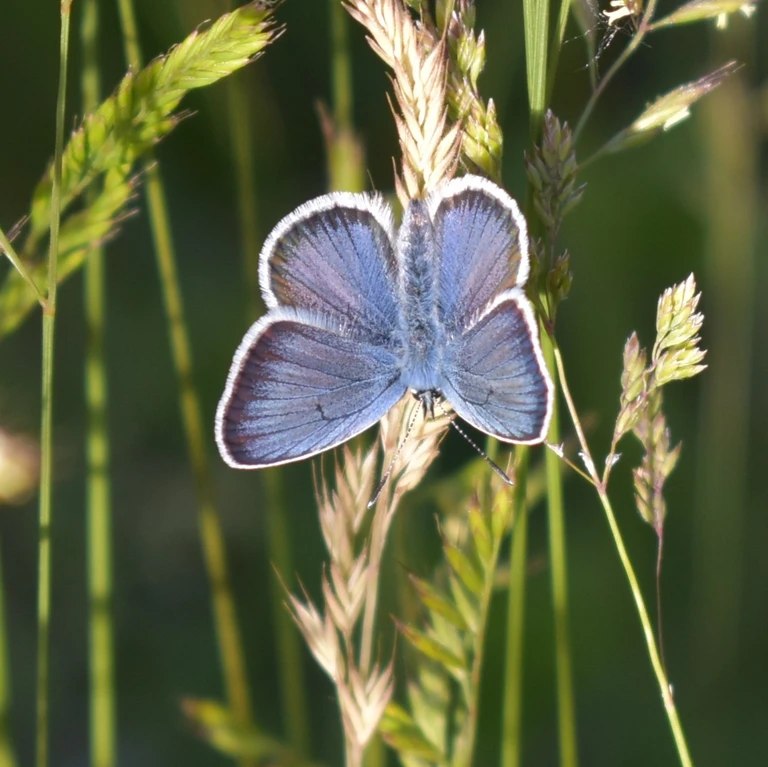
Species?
Plebejus argus
